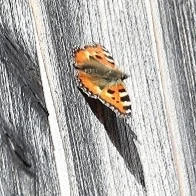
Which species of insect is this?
Aglais urticae
